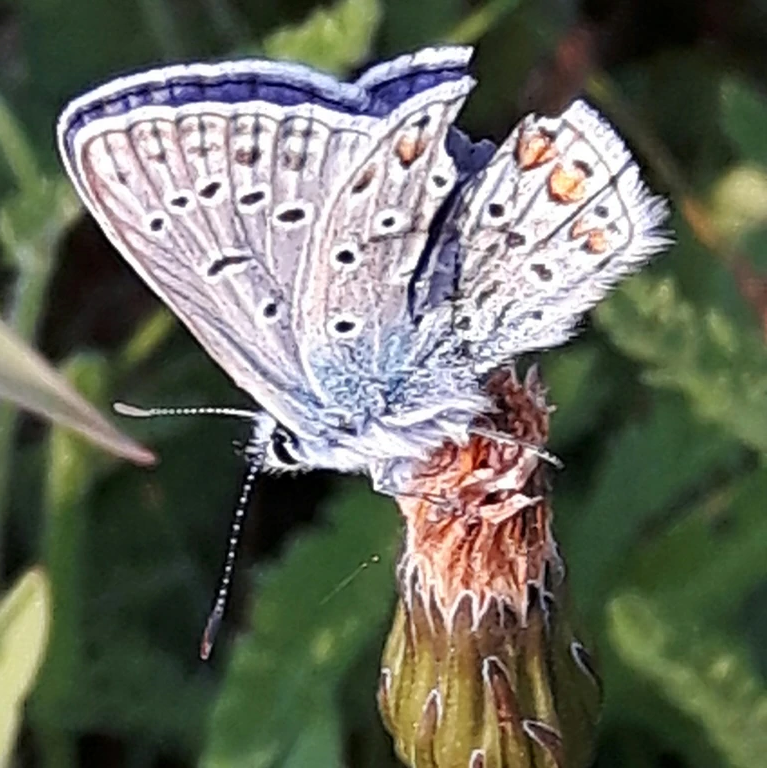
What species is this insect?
Polyommatus icarus
